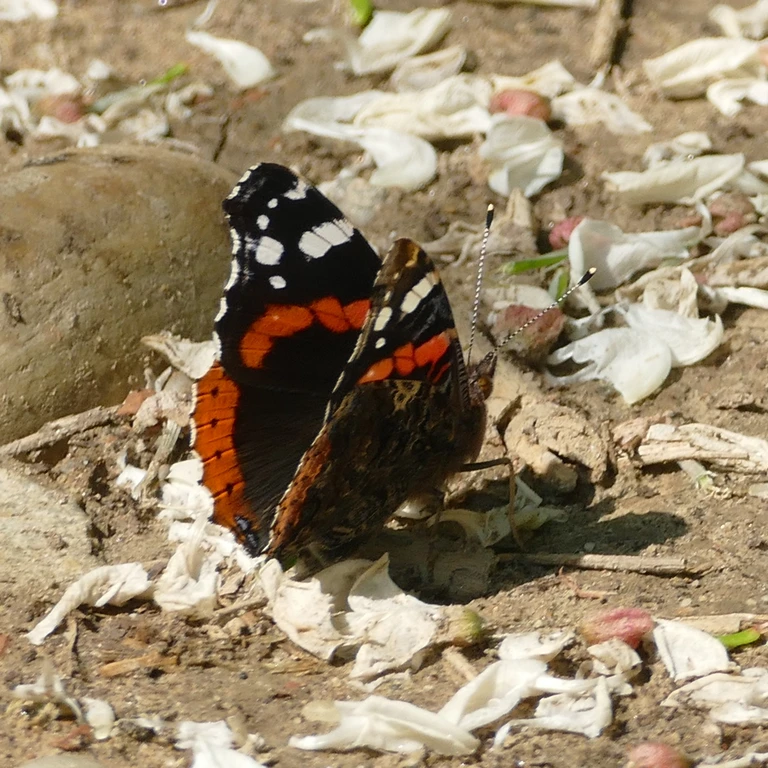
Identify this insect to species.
Vanessa atalanta
